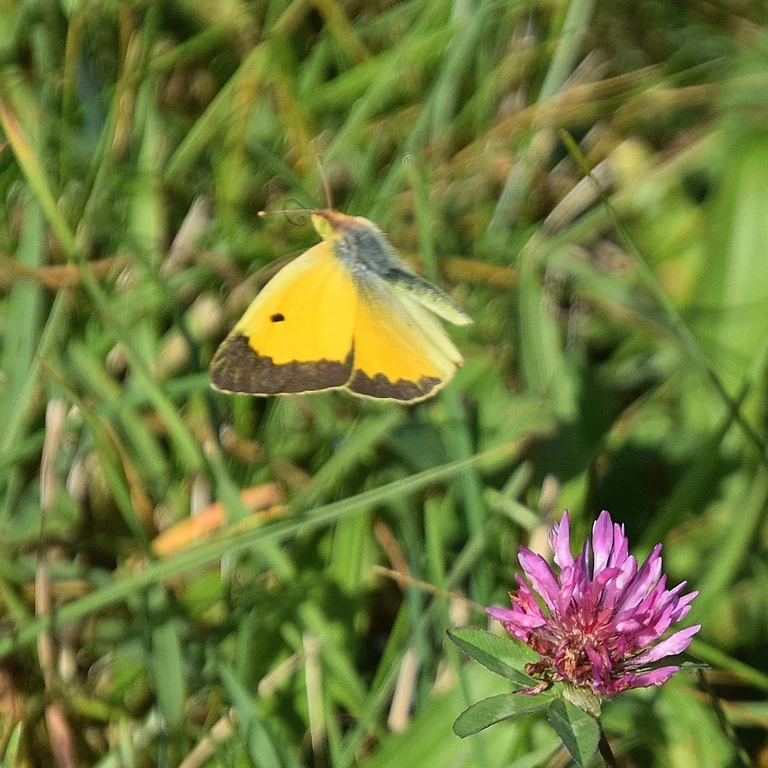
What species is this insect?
Colias croceus
